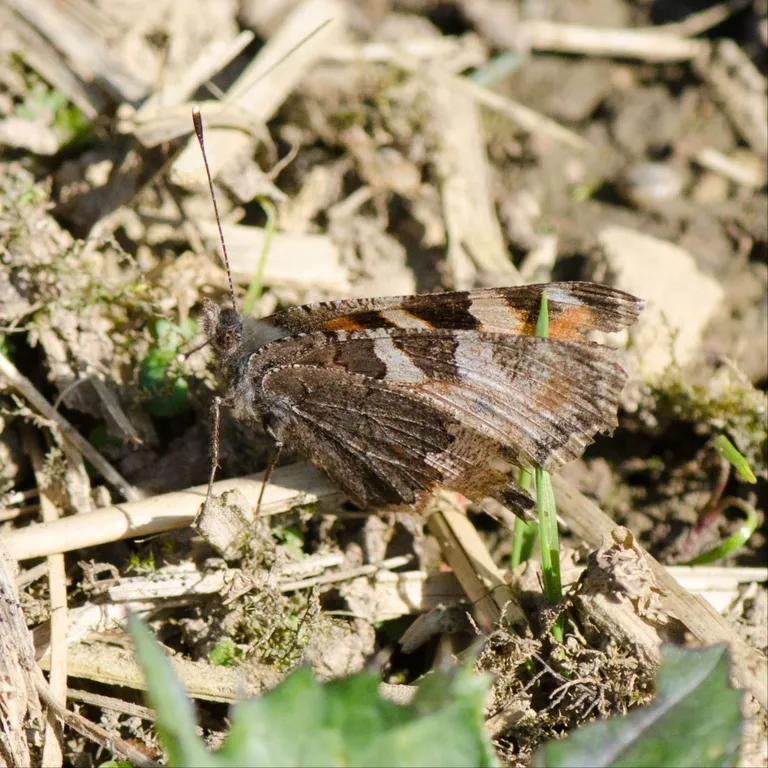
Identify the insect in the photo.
Aglais urticae
